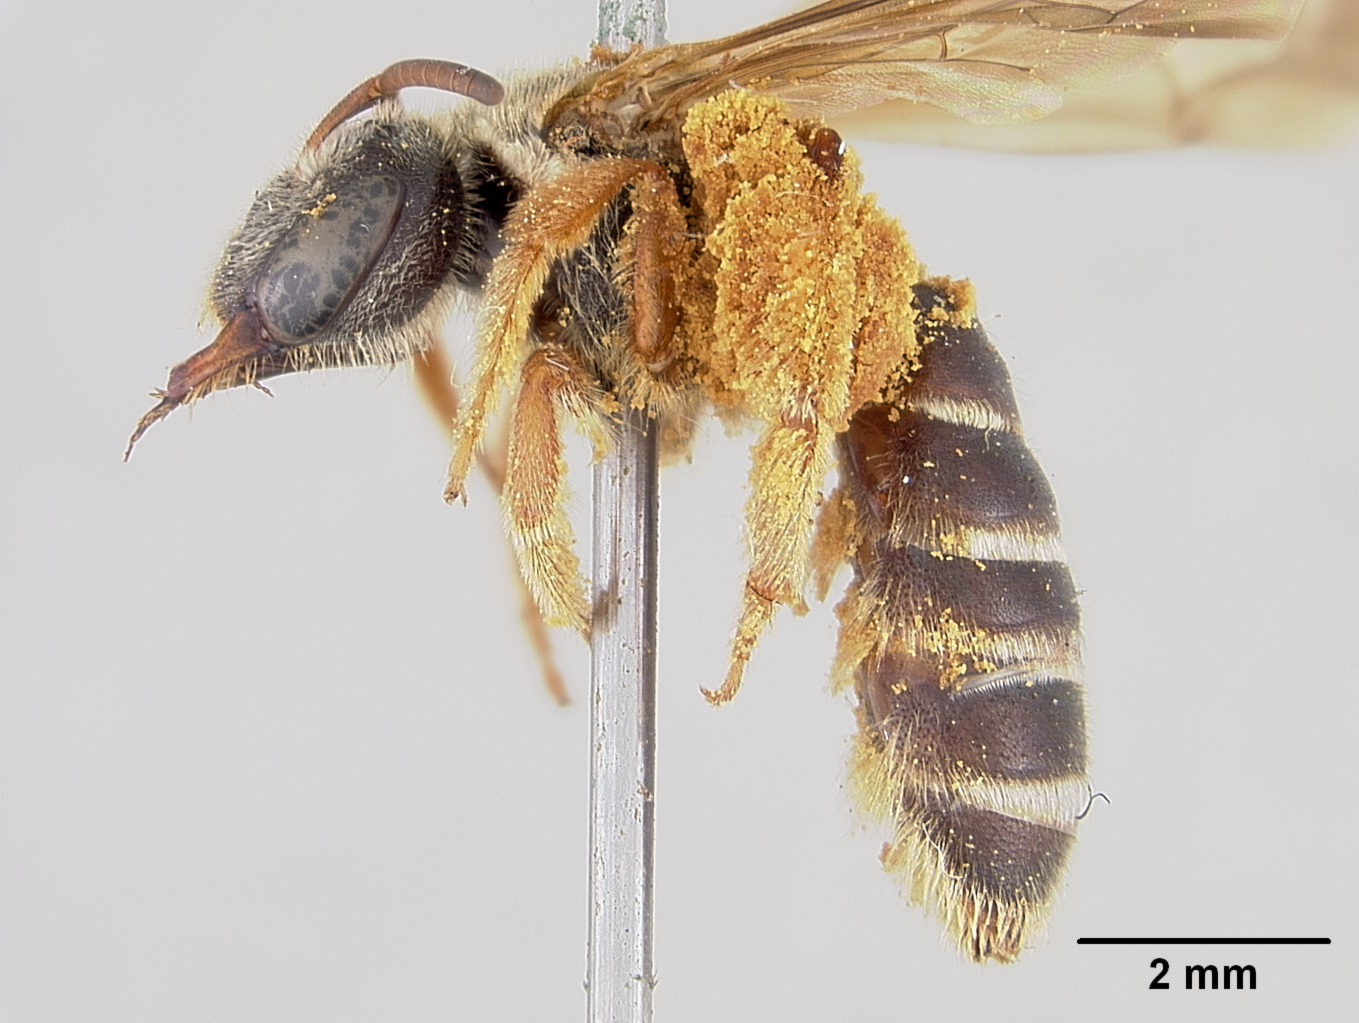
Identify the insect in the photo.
Nomia pattoni
